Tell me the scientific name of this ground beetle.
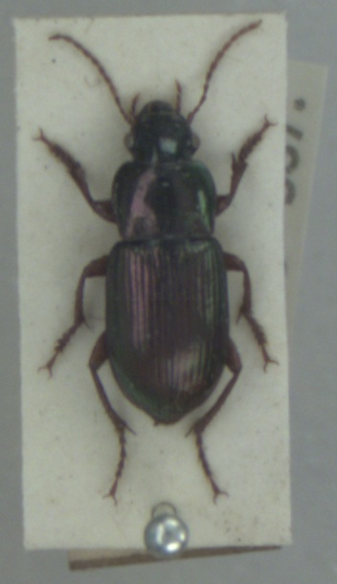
Harpalus affinis
